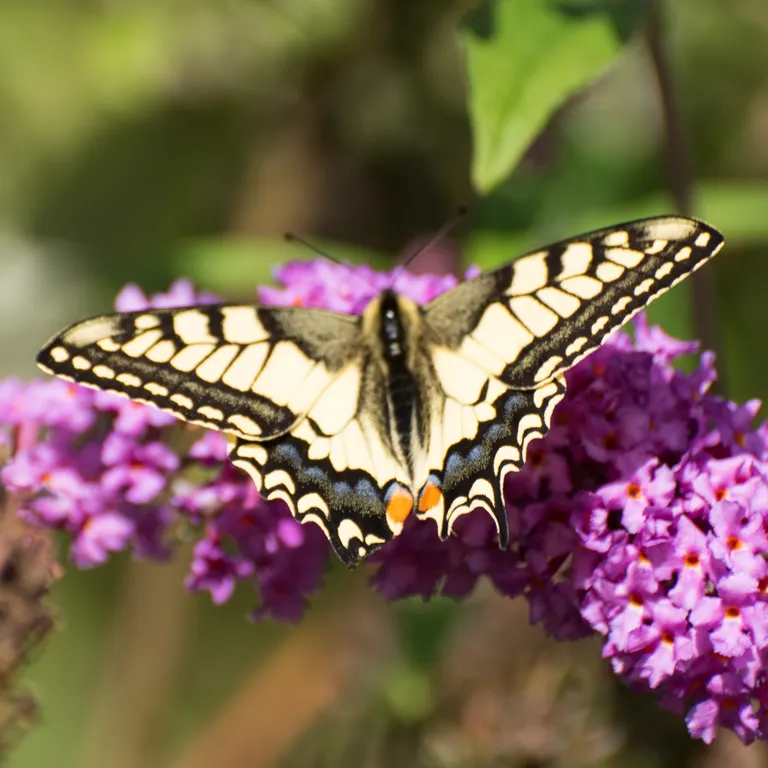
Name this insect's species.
Papilio machaon
